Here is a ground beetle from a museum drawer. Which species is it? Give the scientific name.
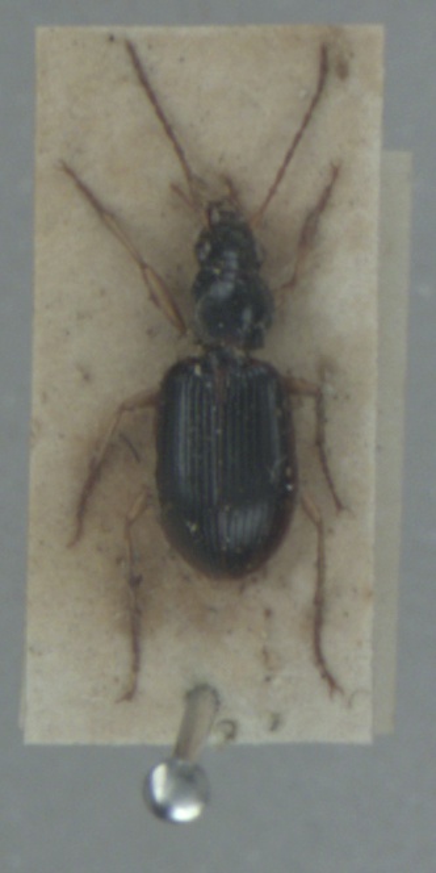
Paranchus albipes
